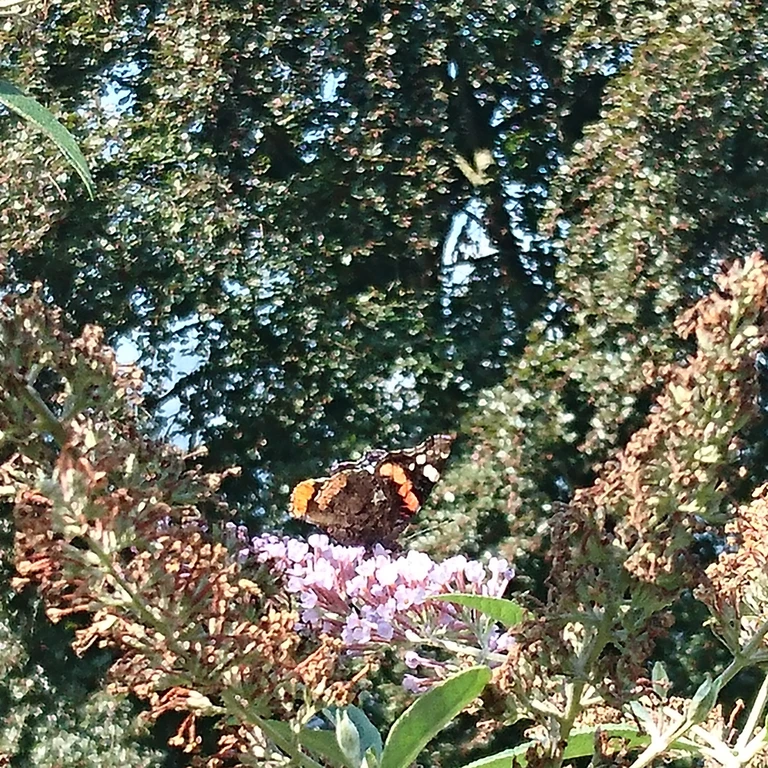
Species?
Vanessa atalanta
